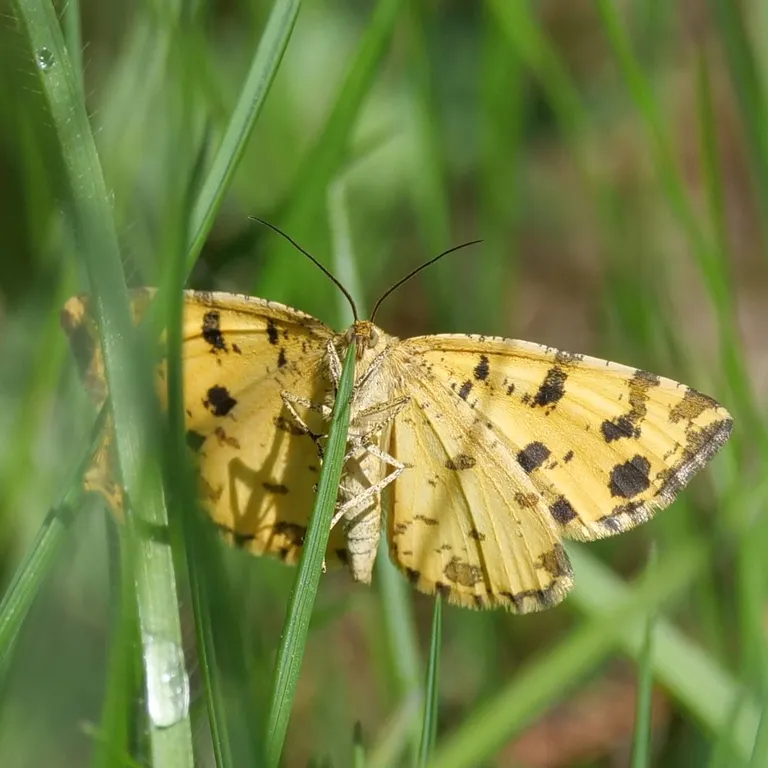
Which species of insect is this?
Pseudopanthera macularia
